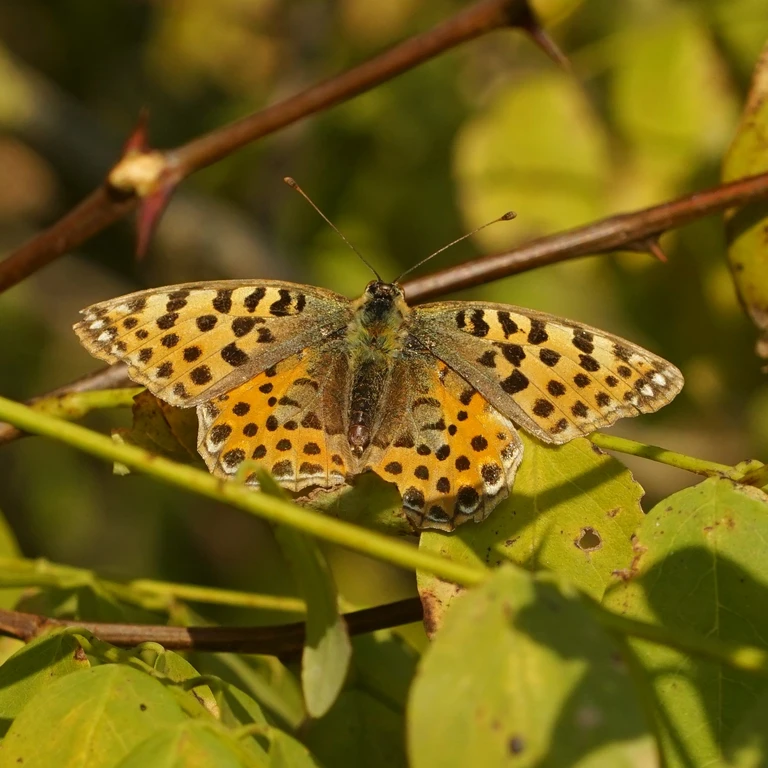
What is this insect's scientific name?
Issoria lathonia
